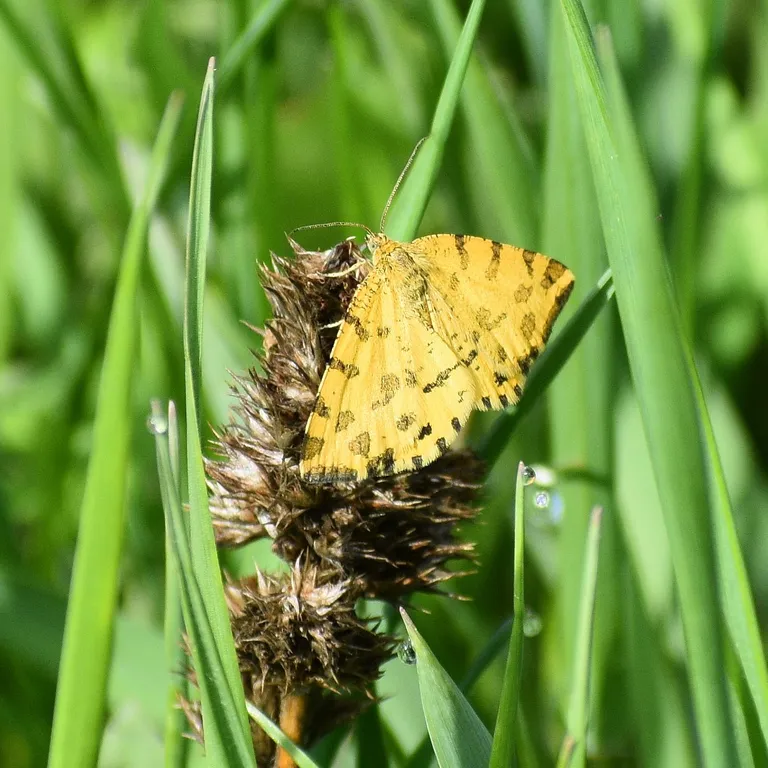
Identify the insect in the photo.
Pseudopanthera macularia
